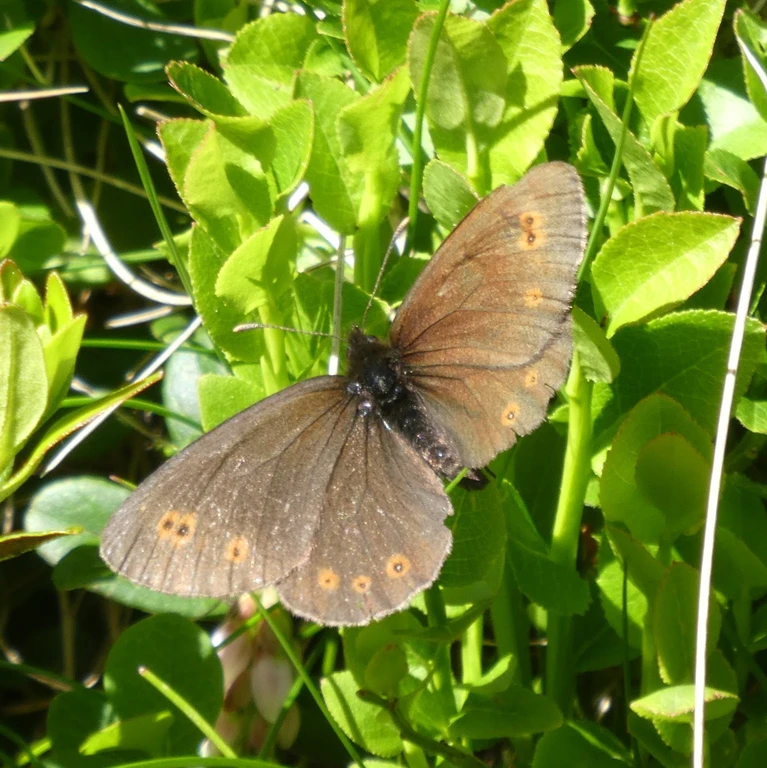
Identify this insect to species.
Erebia medusa
